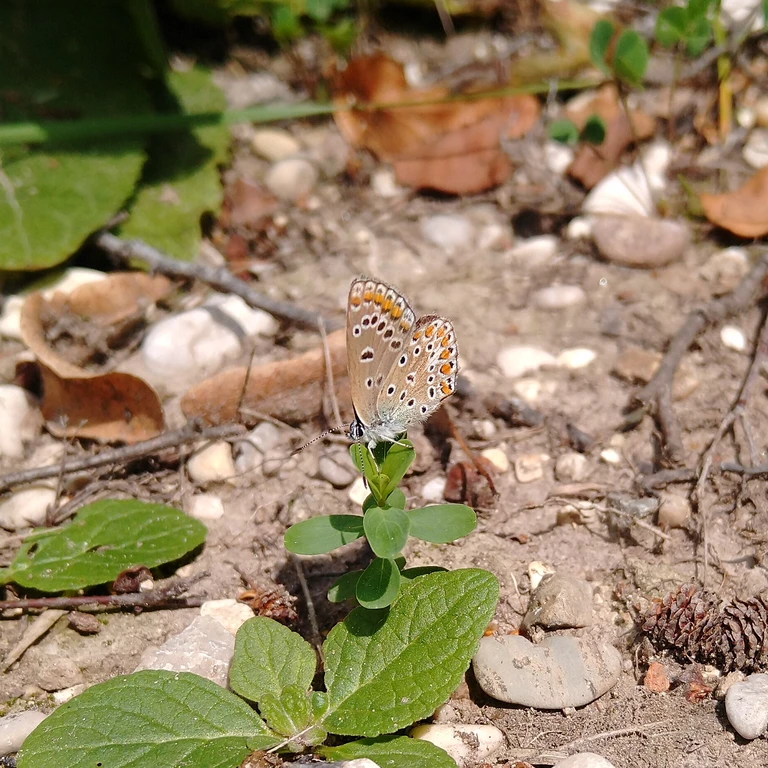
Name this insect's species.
Polyommatus icarus
